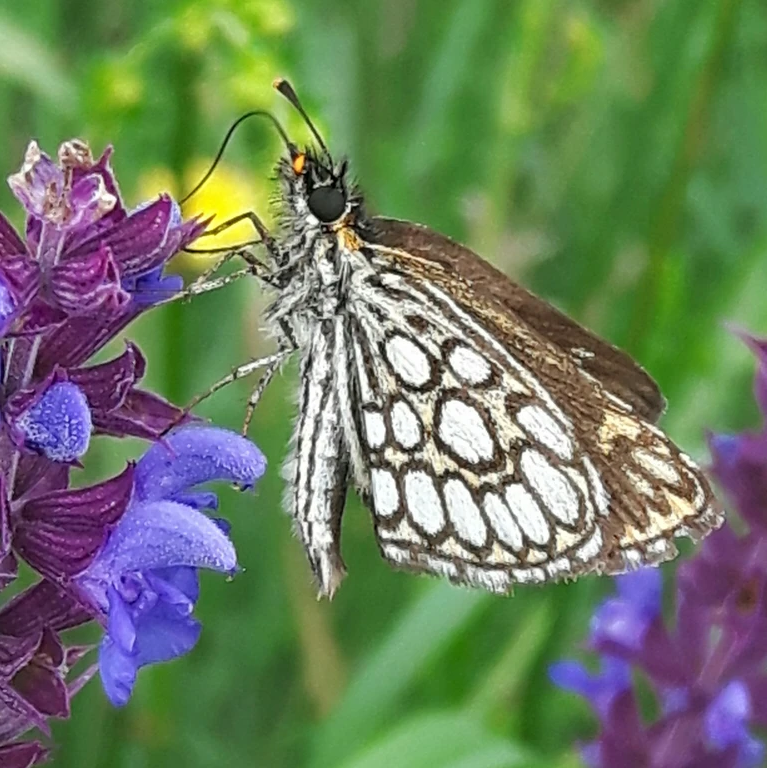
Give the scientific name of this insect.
Heteropterus morpheus
